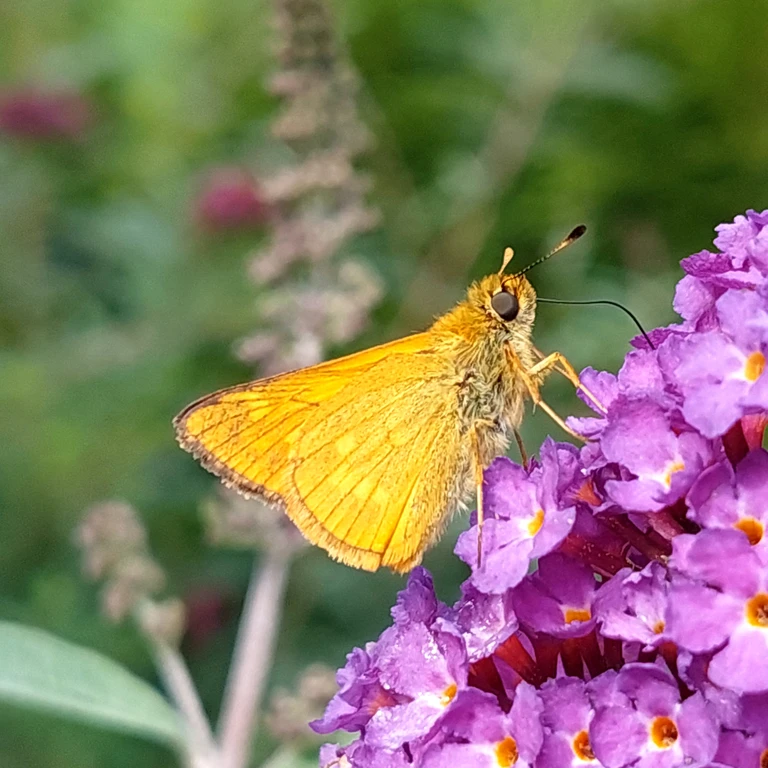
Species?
Ochlodes sylvanus (also Ochlodes venata)
